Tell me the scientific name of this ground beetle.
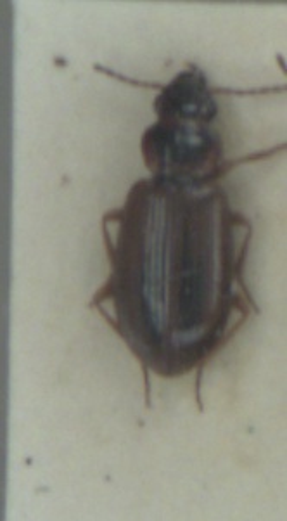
Dicheirotrichus placidus
